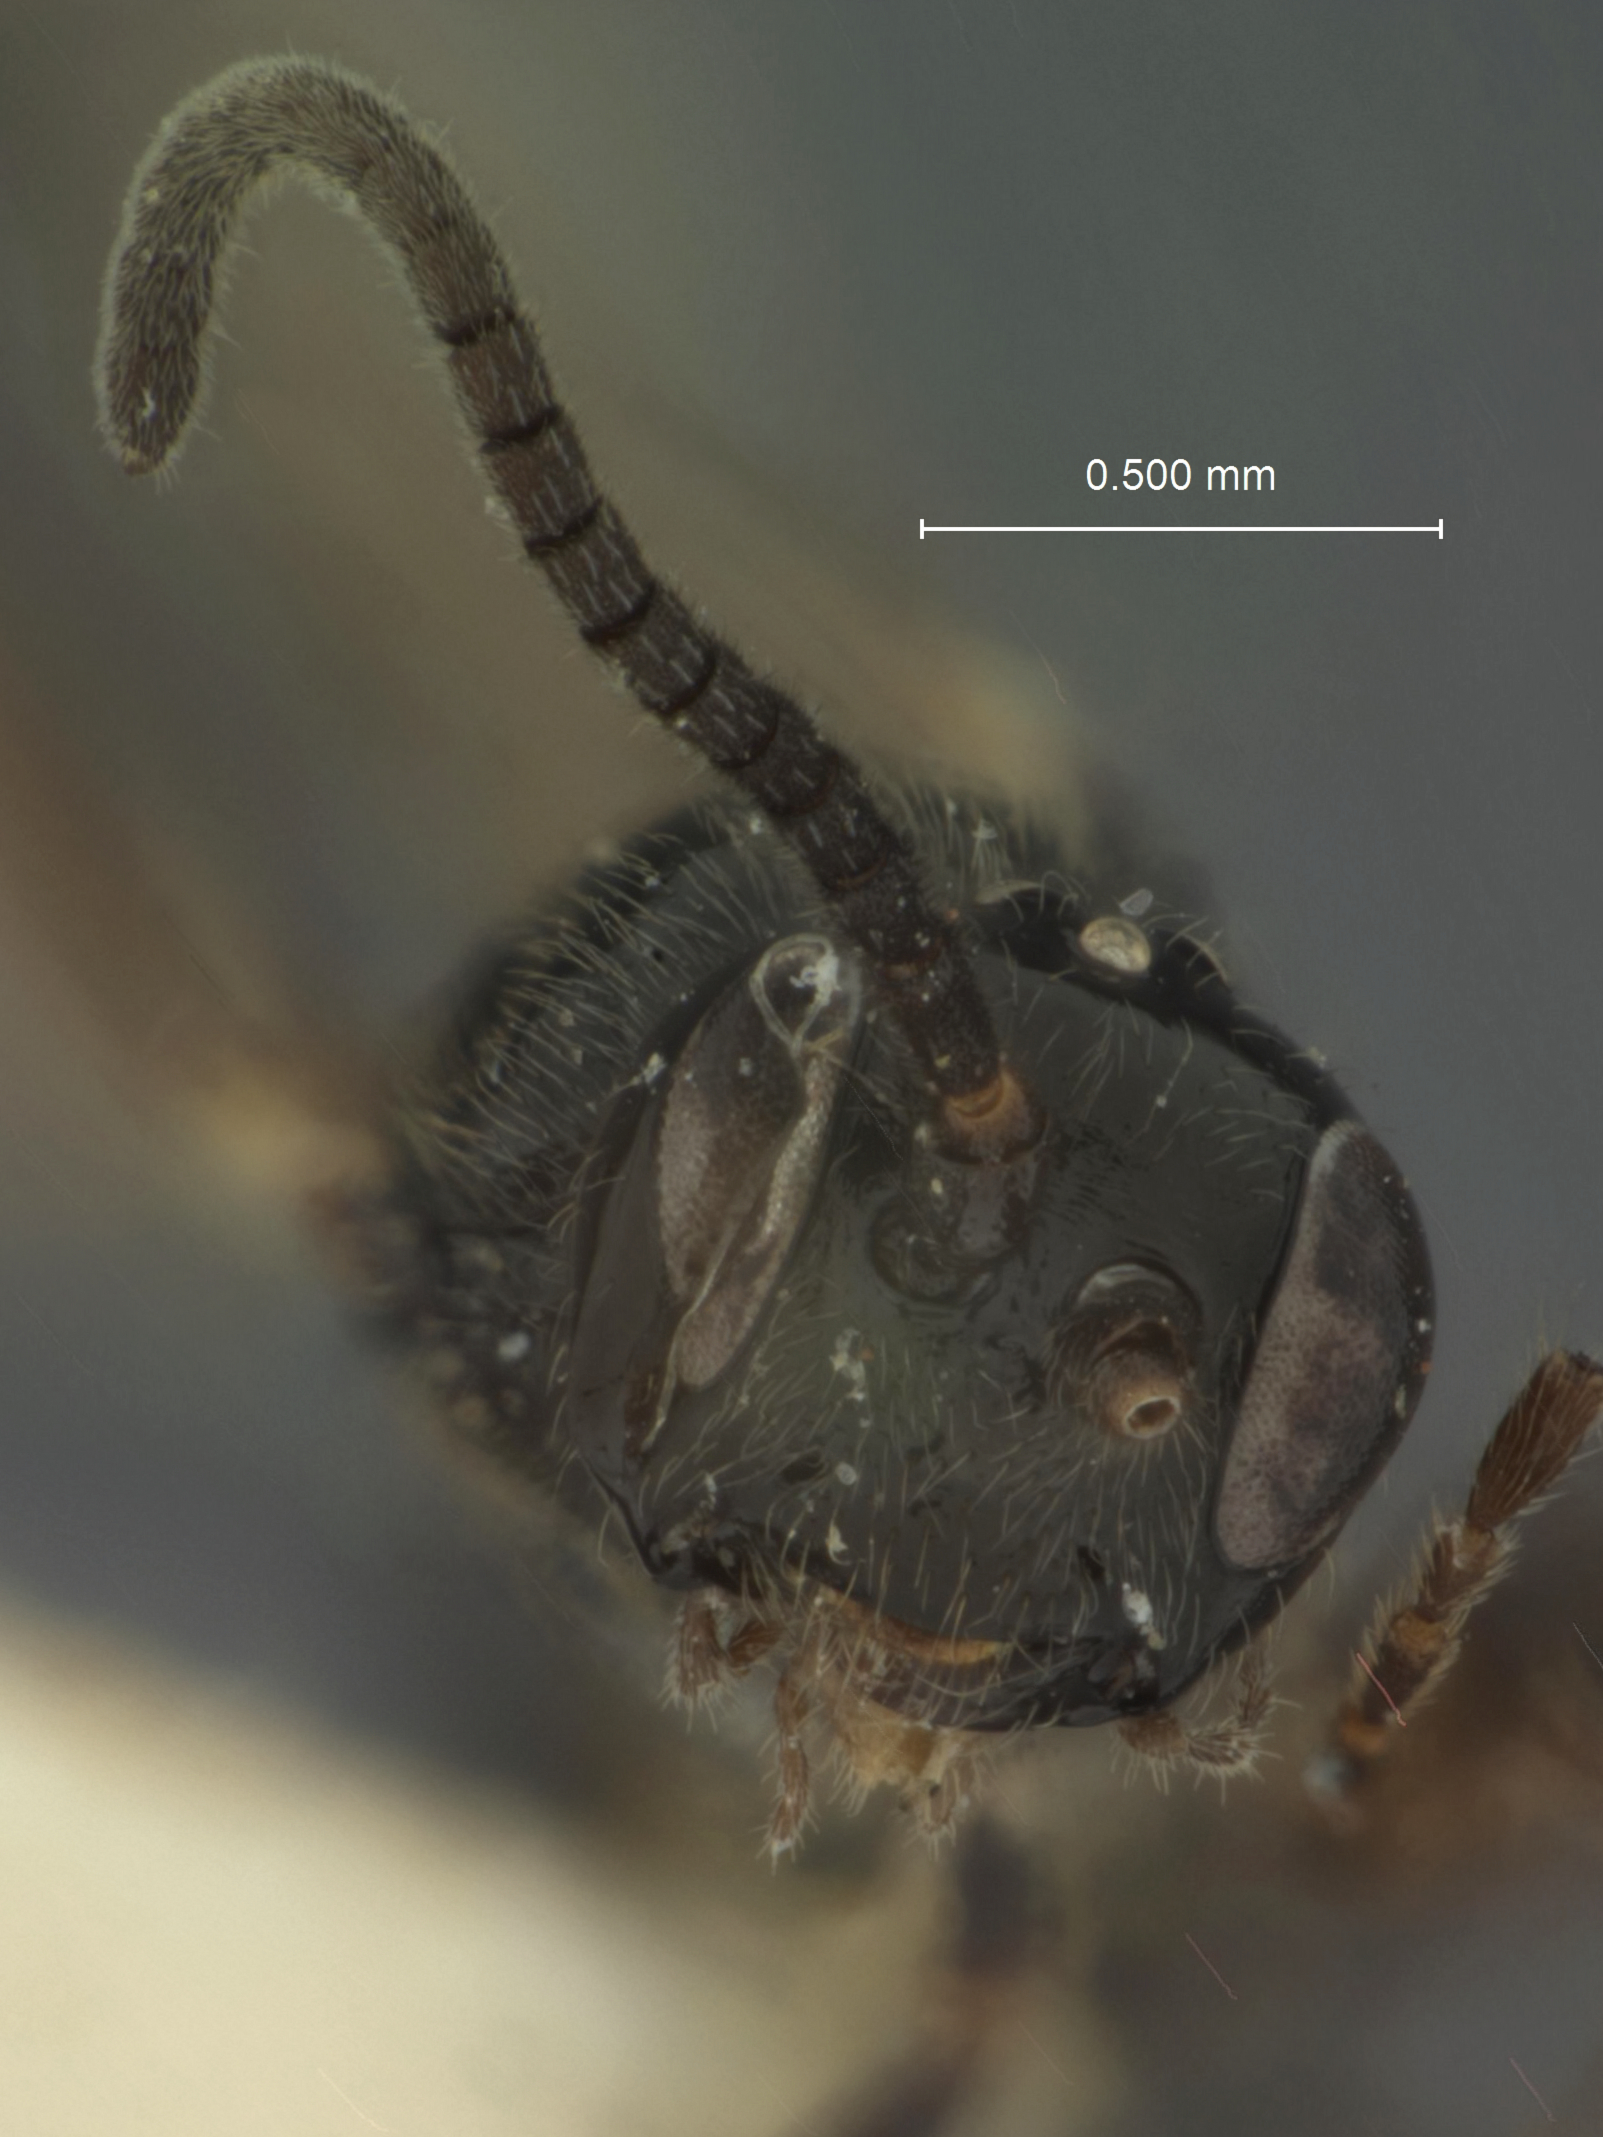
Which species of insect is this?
Exolytus sanctipauli
